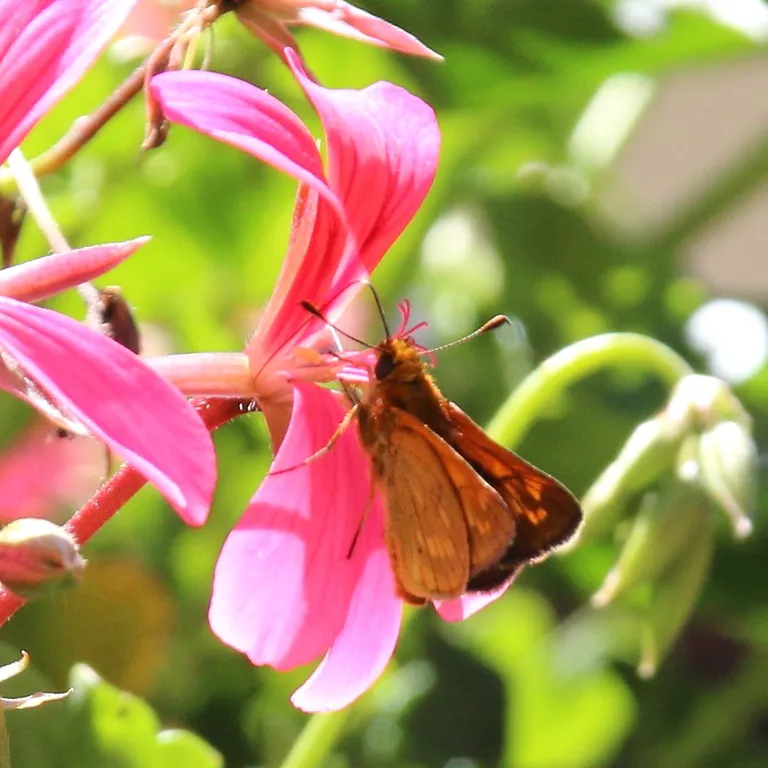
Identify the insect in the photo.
Ochlodes sylvanus (also Ochlodes venata)
